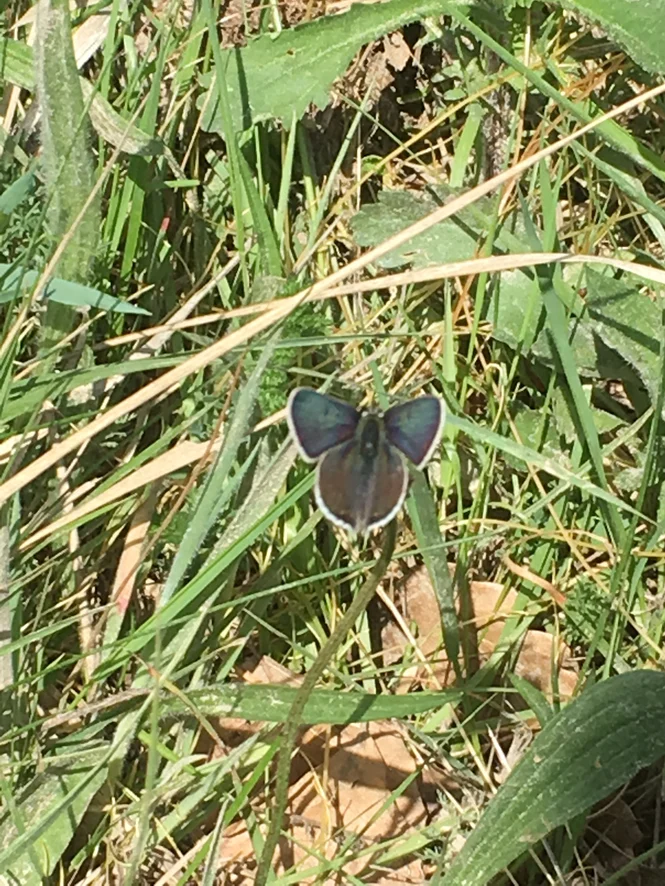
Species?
Lycaena tityrus (also Loweia tityrus)
